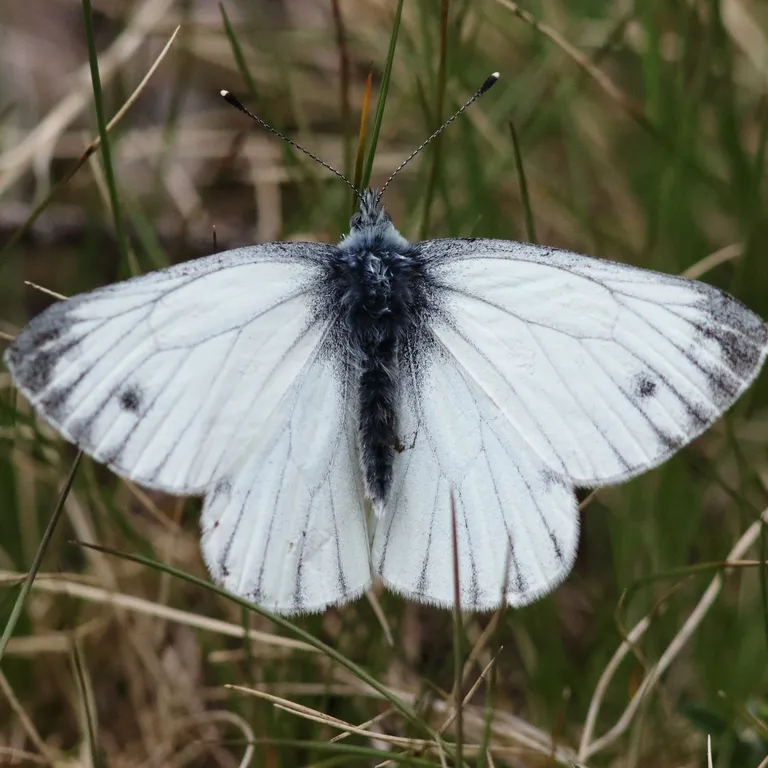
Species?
Pieris bryoniae
